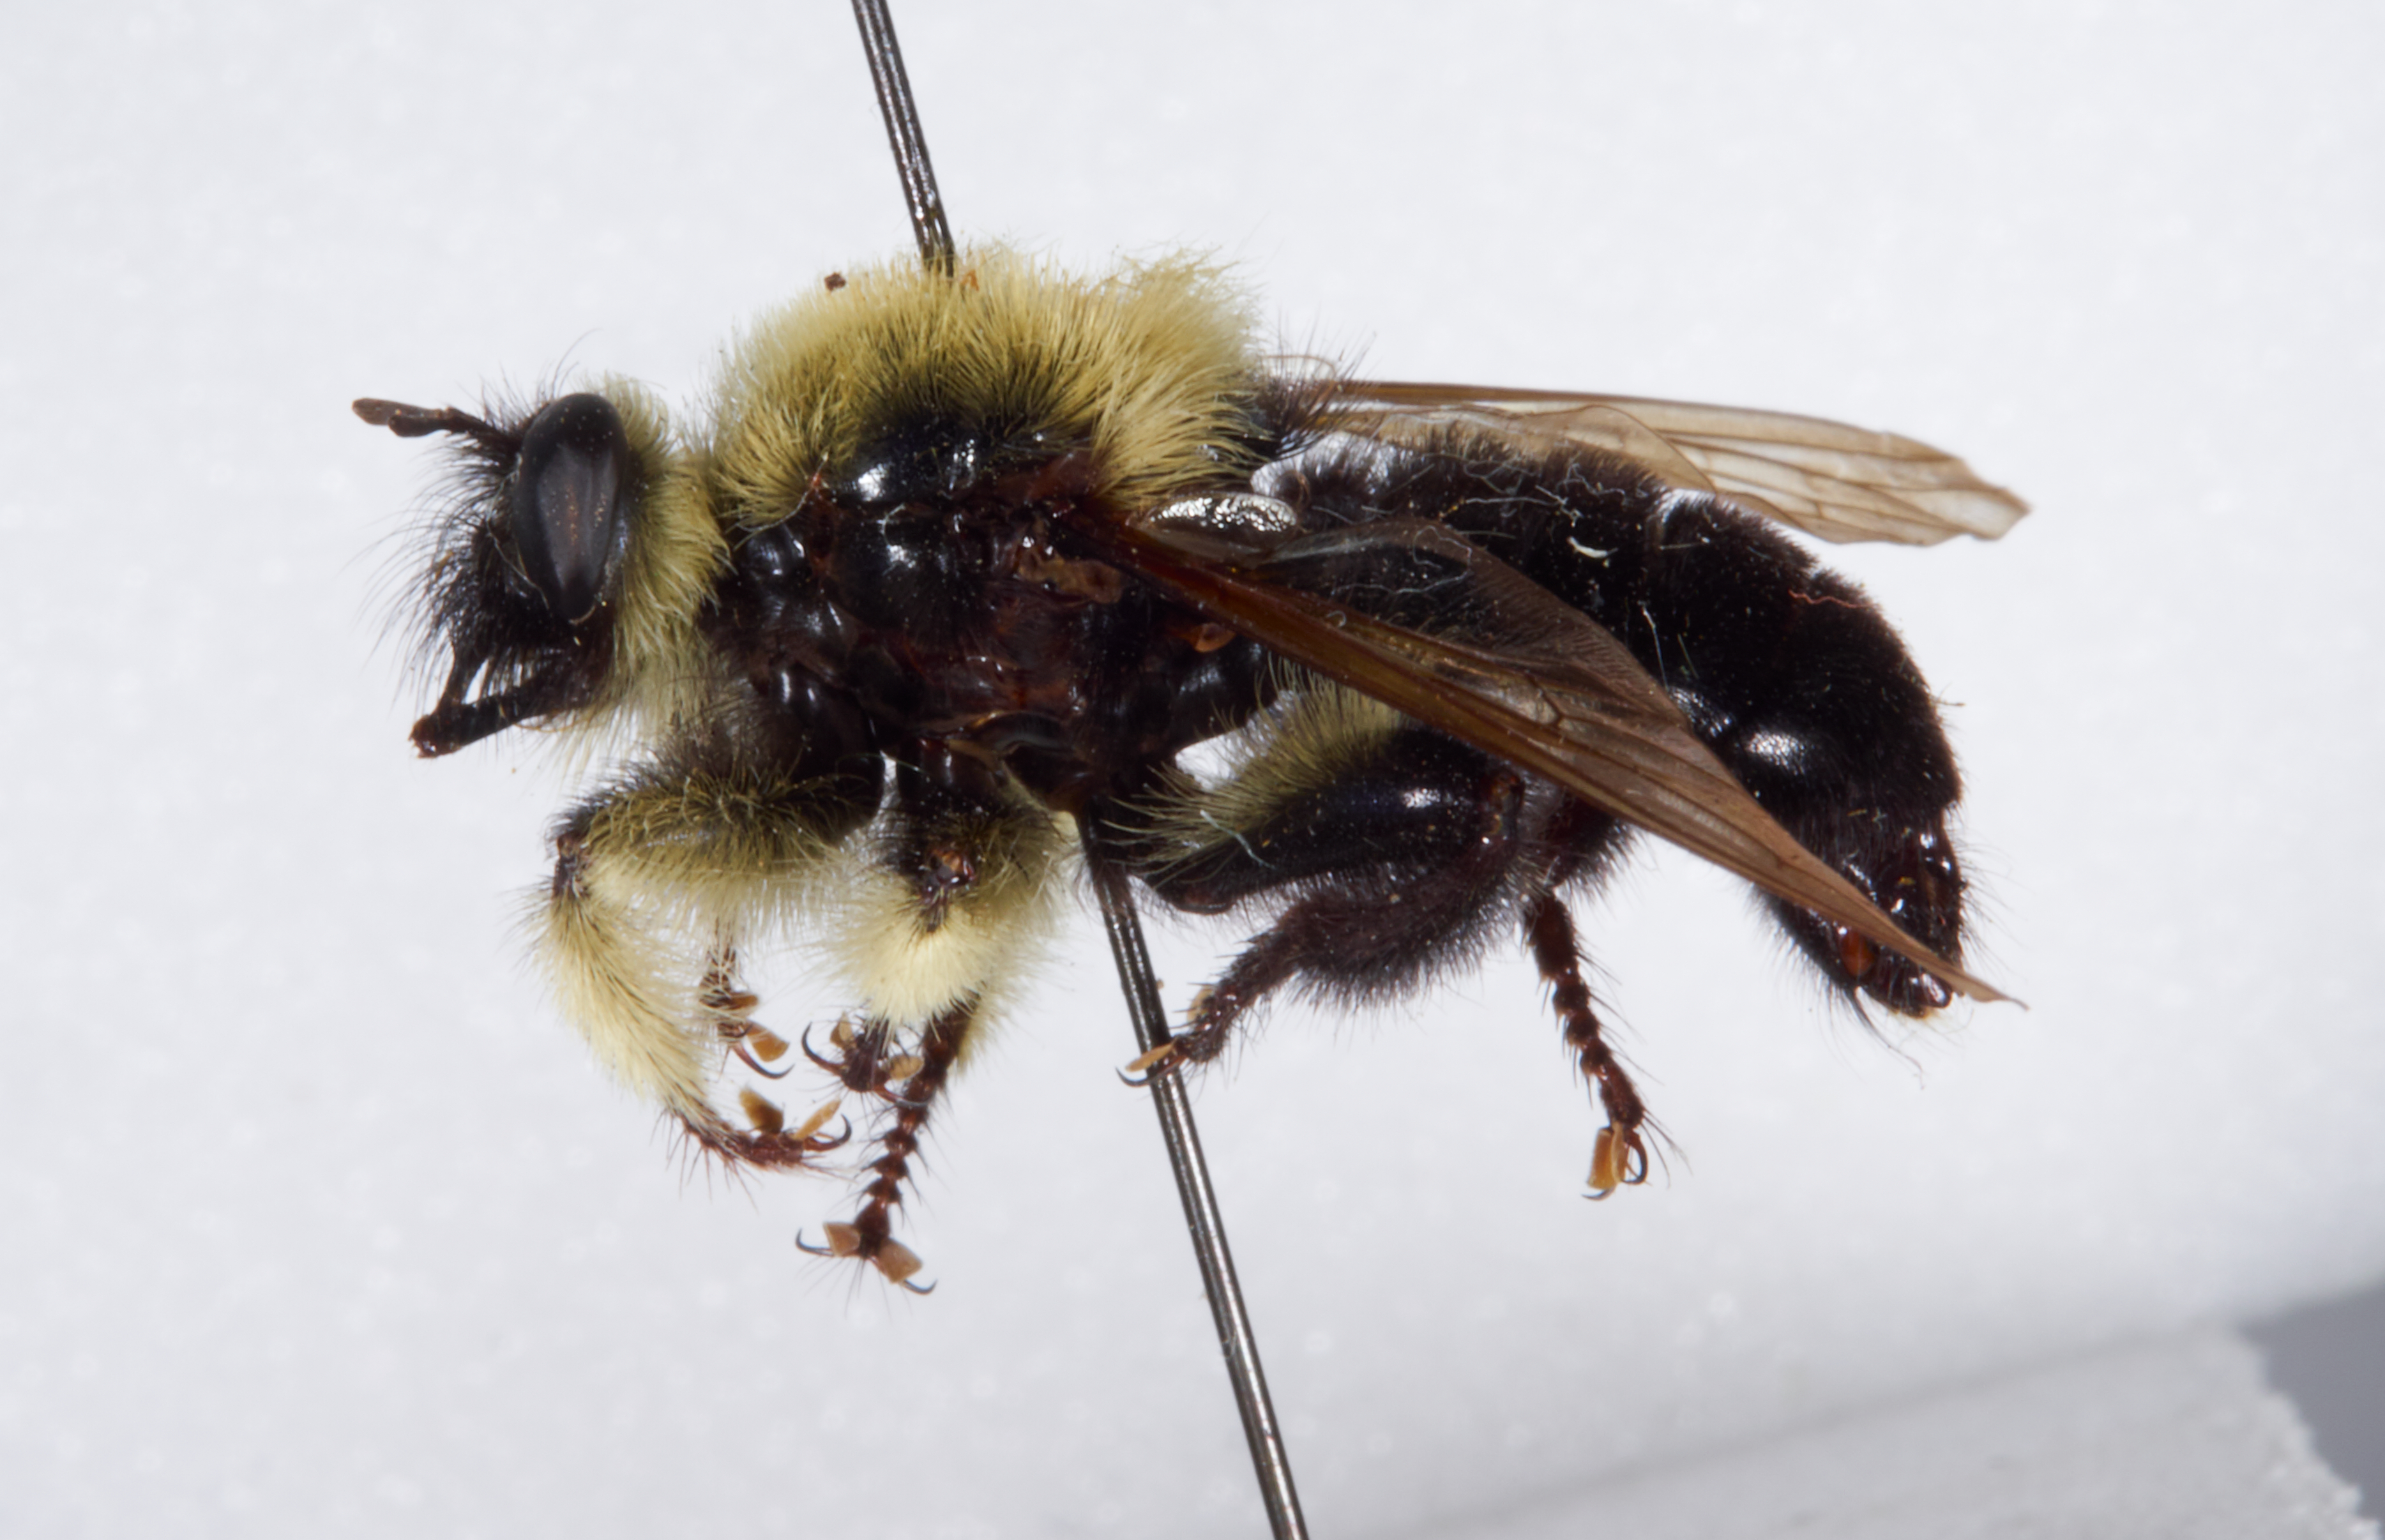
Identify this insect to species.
Laphria affinis
